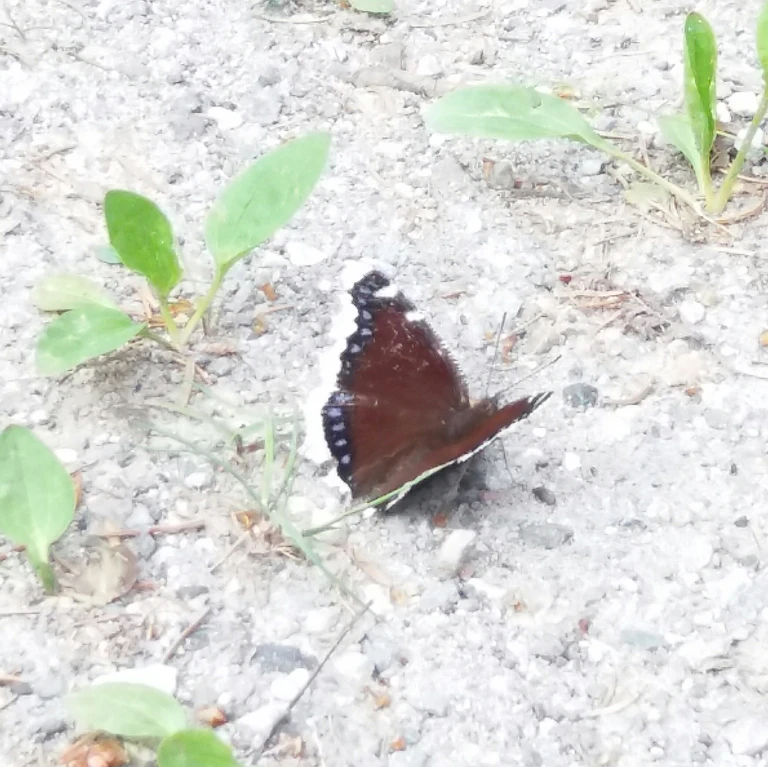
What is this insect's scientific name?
Nymphalis antiopa
